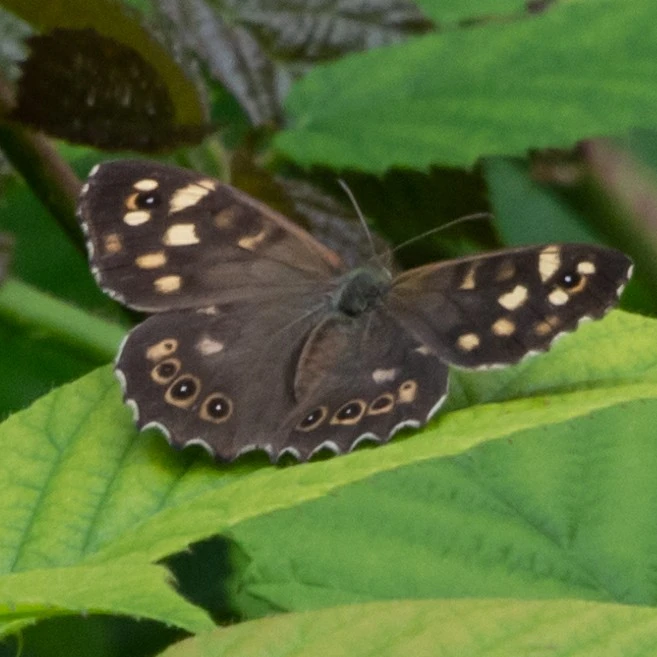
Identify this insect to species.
Pararge aegeria
